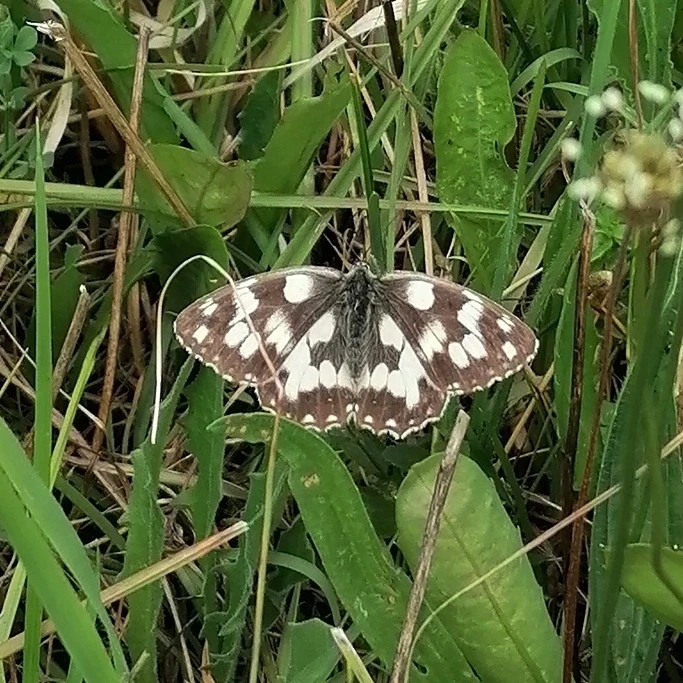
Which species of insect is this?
Melanargia galathea
